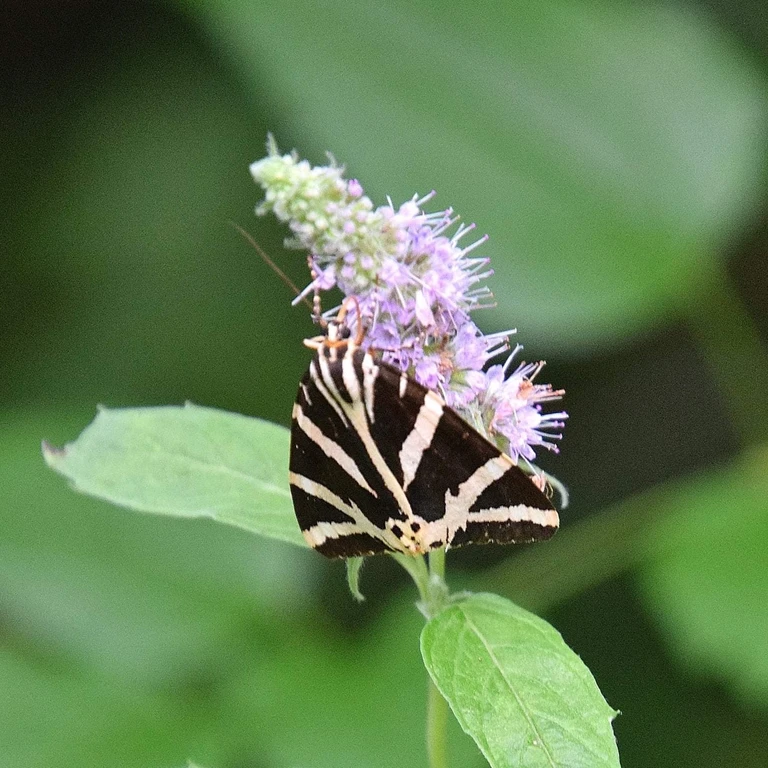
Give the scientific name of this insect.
Euplagia quadripunctaria
